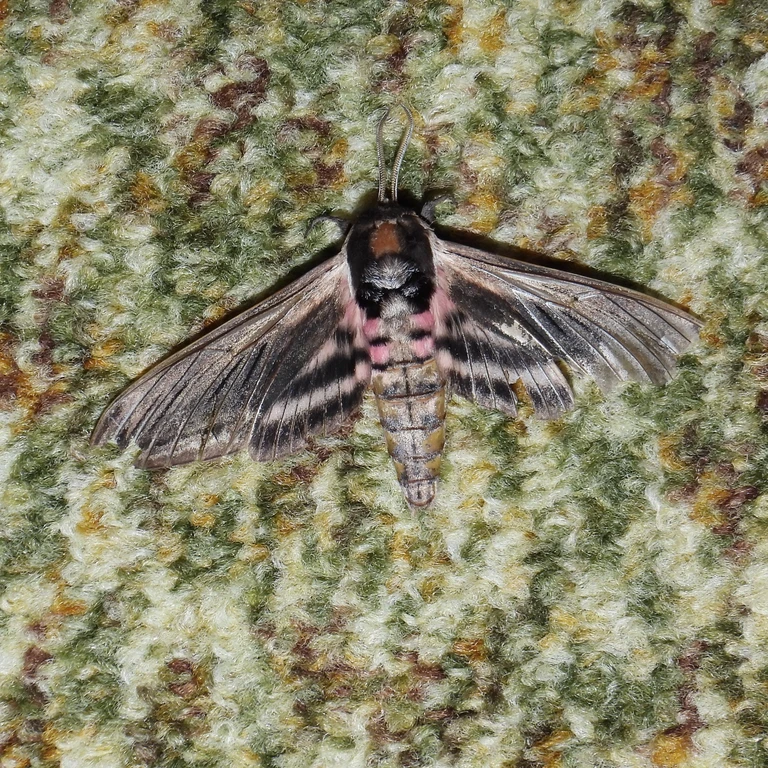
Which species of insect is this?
Sphinx ligustri
